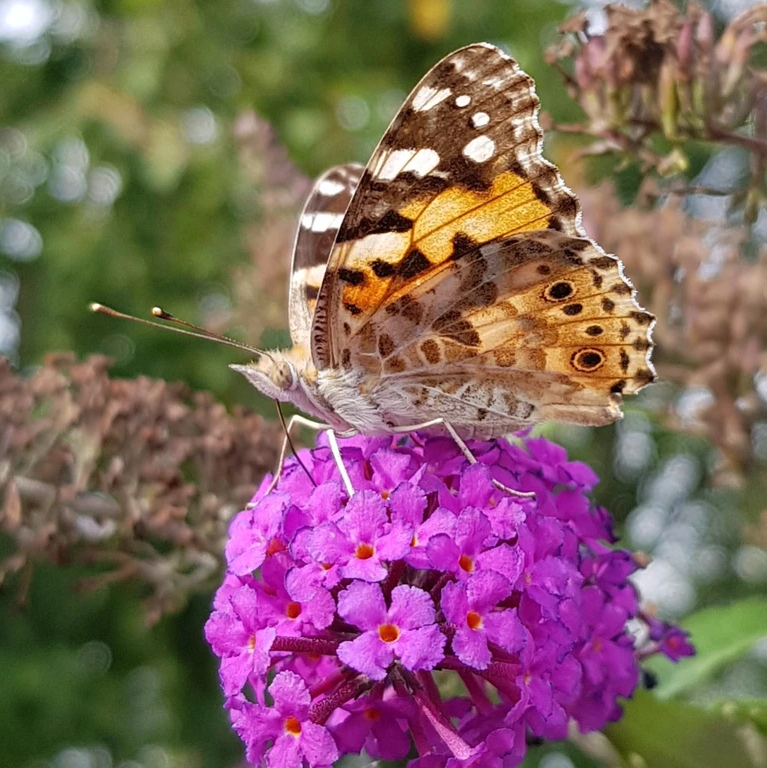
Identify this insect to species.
Vanessa cardui
